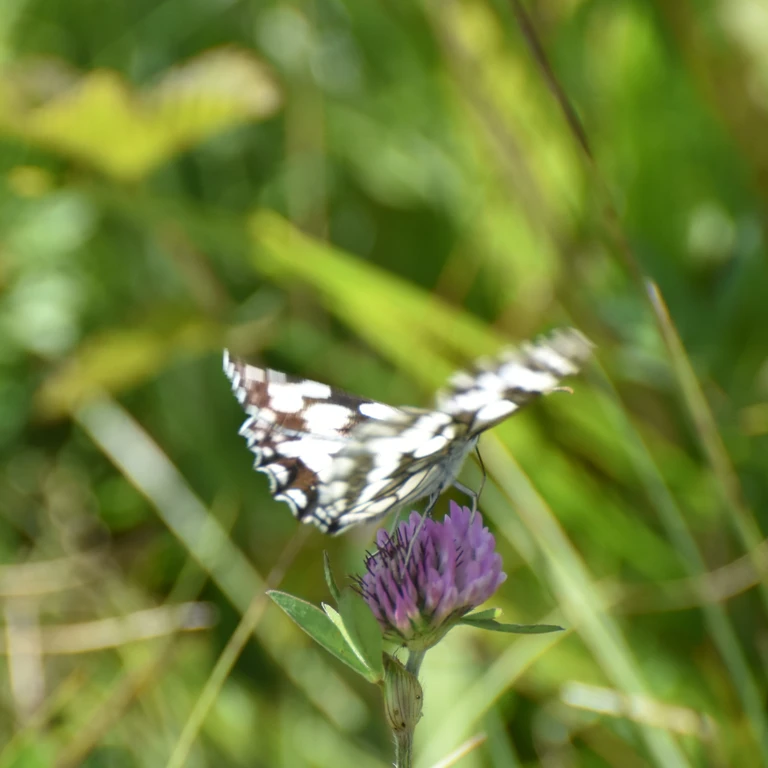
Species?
Melanargia galathea
